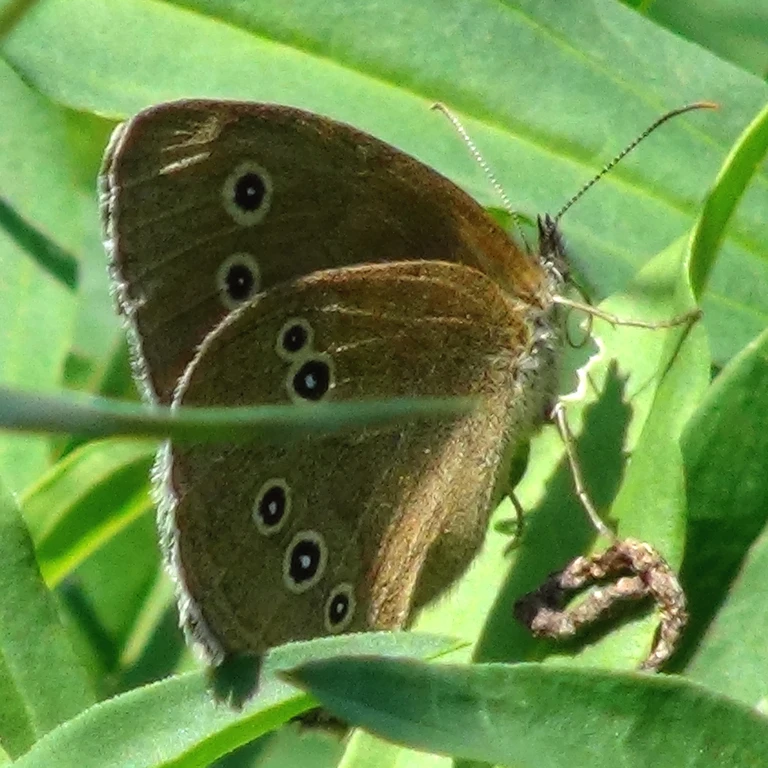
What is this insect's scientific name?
Aphantopus hyperantus
